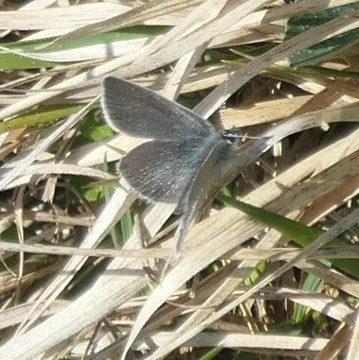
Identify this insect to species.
Cupido minimus
